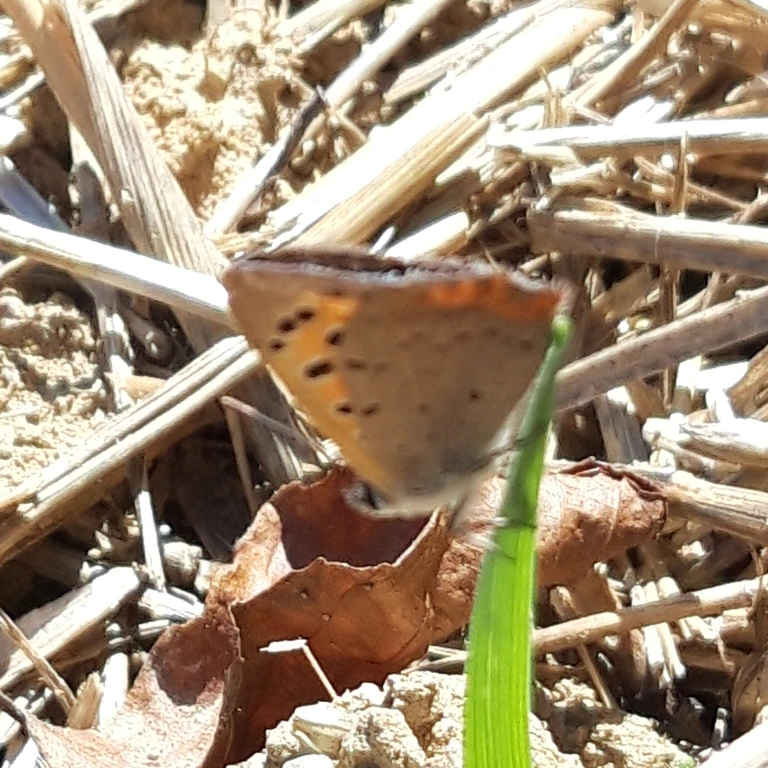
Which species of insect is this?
Lycaena phlaeas
